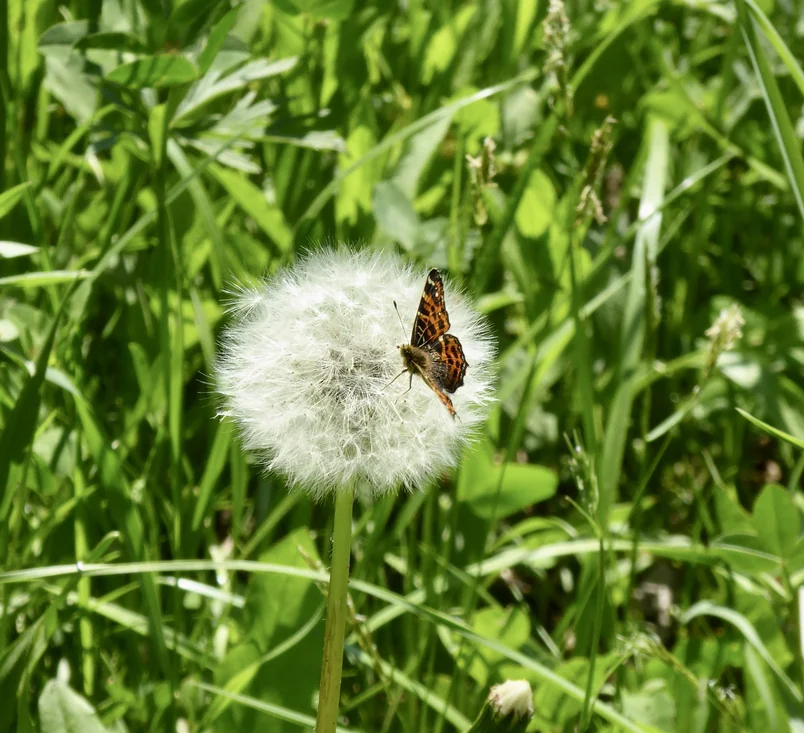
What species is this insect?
Araschnia levana
